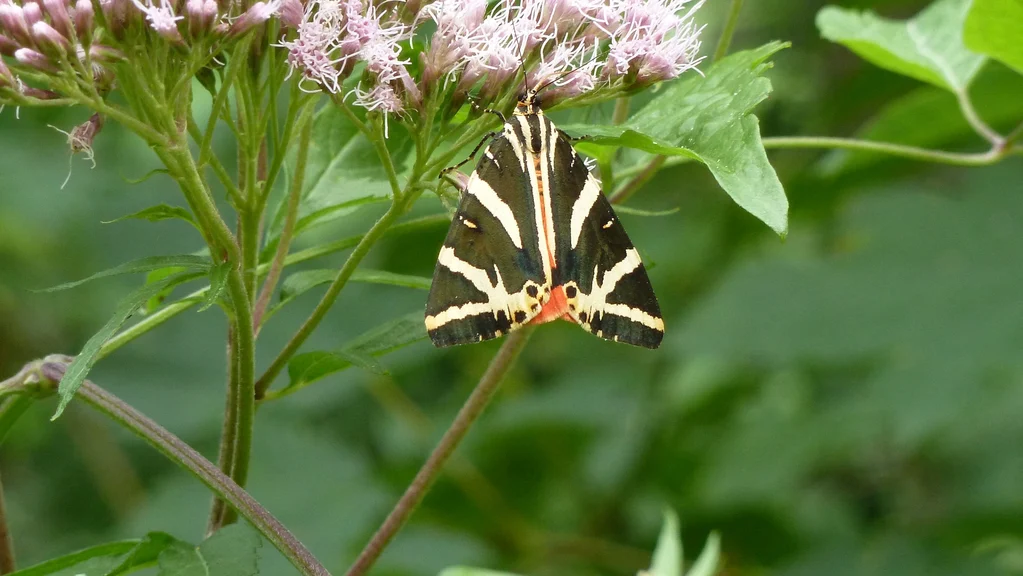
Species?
Euplagia quadripunctaria
